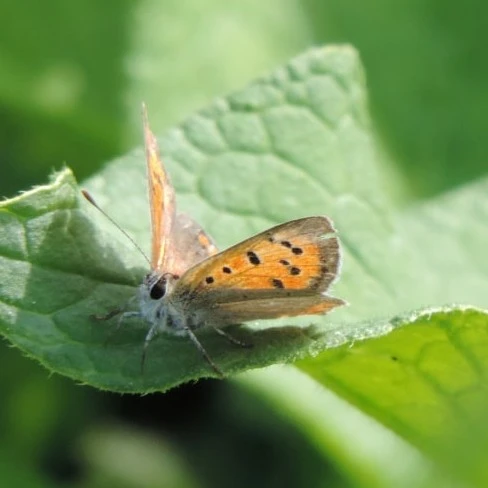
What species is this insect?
Lycaena phlaeas
